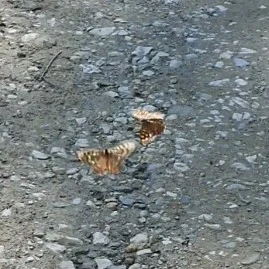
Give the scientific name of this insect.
Pararge aegeria
